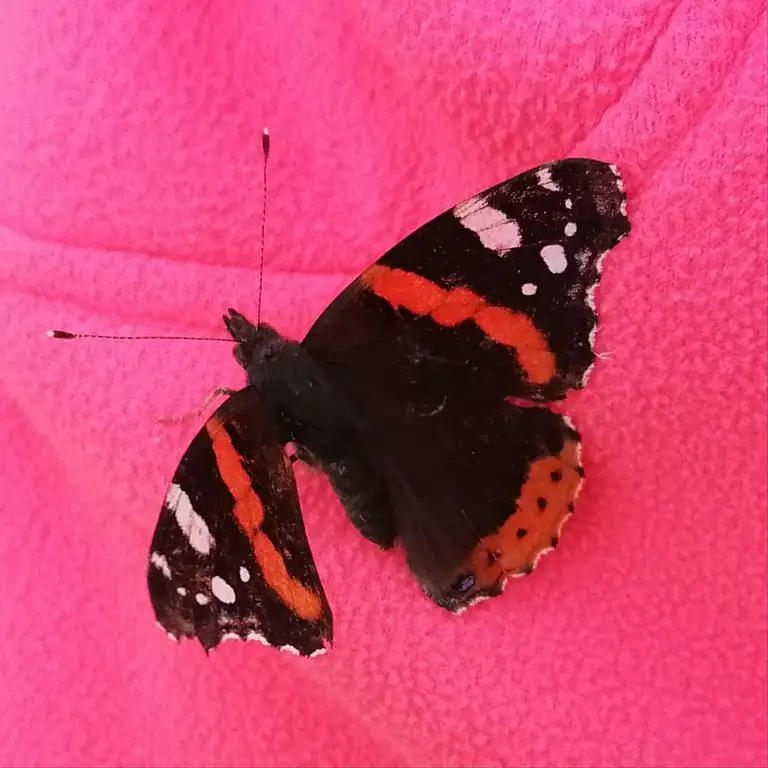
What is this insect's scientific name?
Vanessa atalanta
